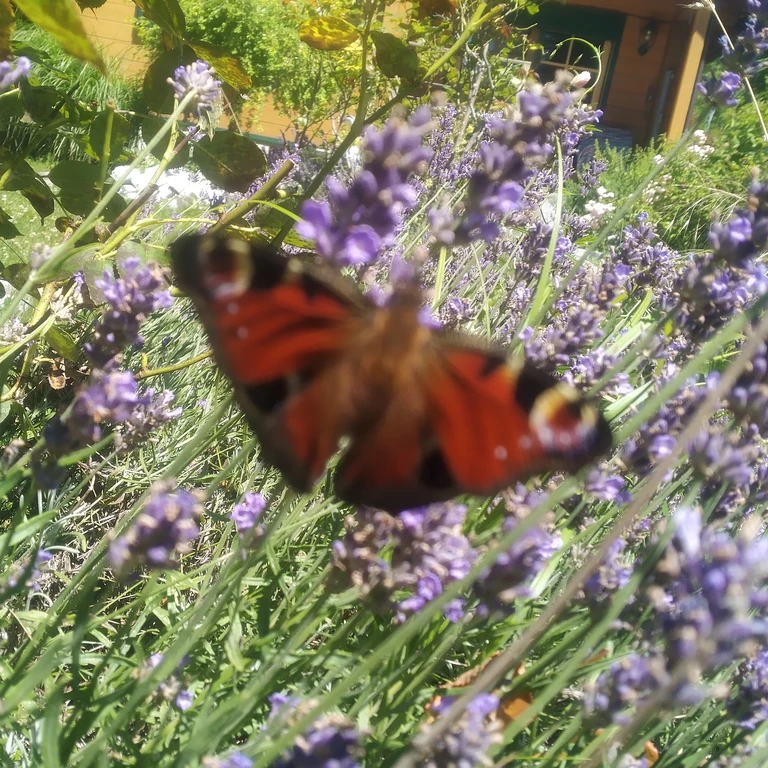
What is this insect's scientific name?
Aglais io
